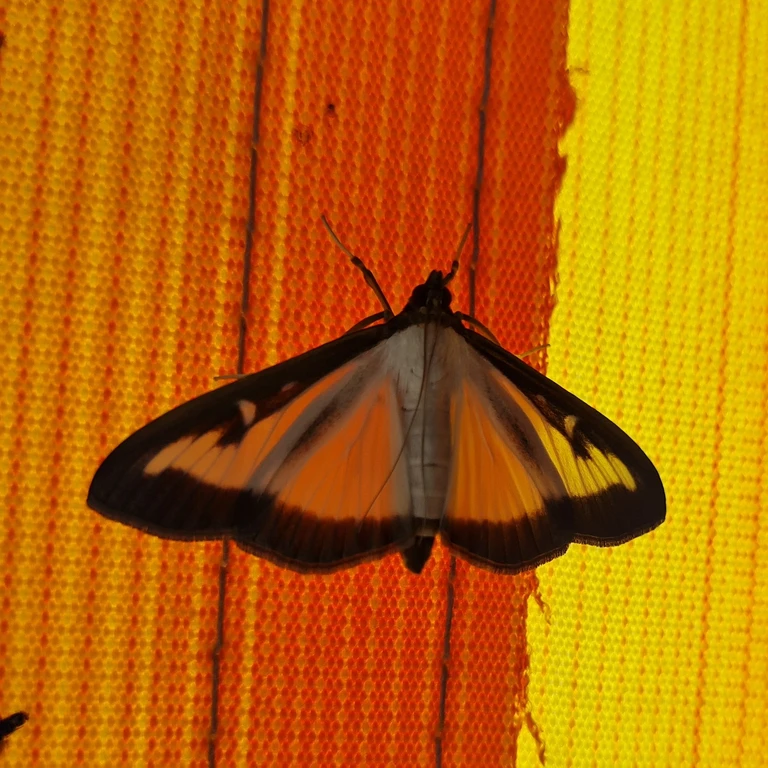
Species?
Cydalima perspectalis
